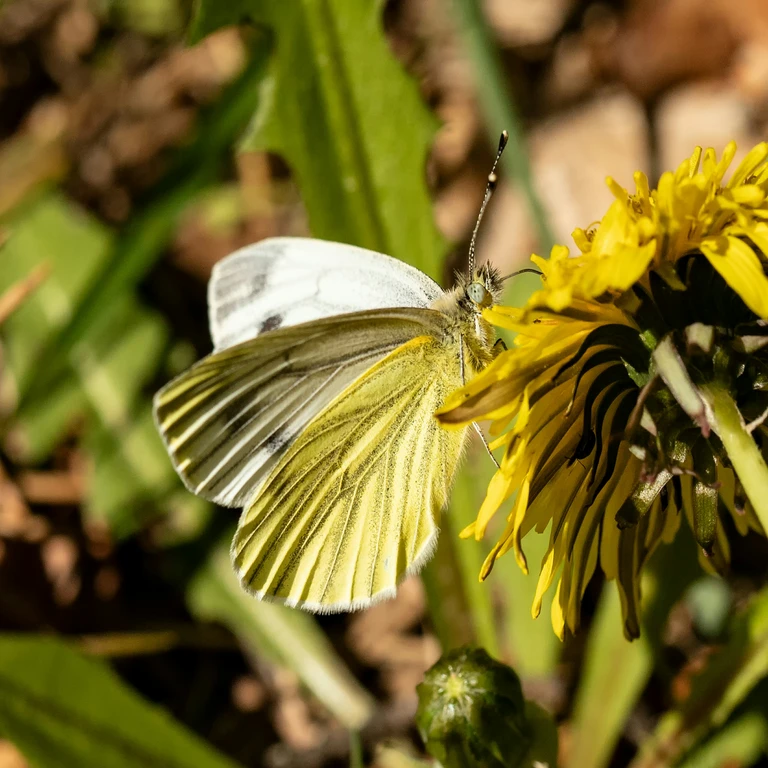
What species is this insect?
Pieris napi
